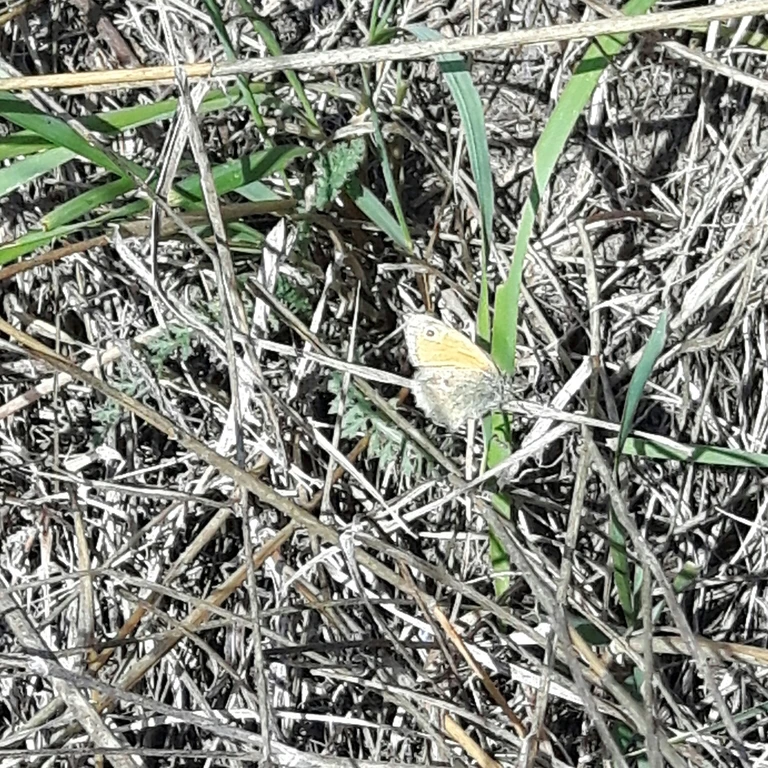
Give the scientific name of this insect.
Coenonympha pamphilus
